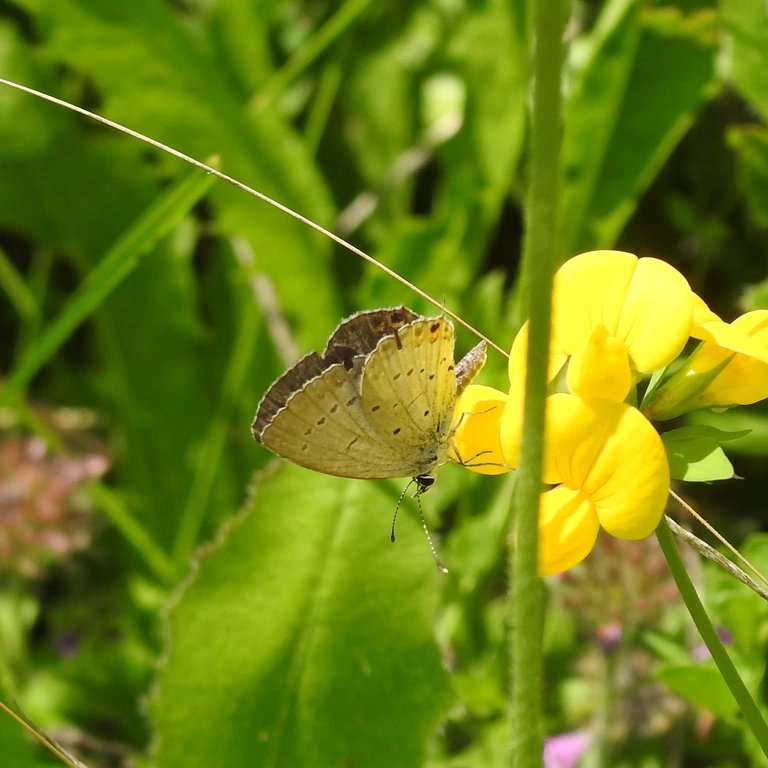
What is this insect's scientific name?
Cupido argiades (also Elkalyce argiades)
